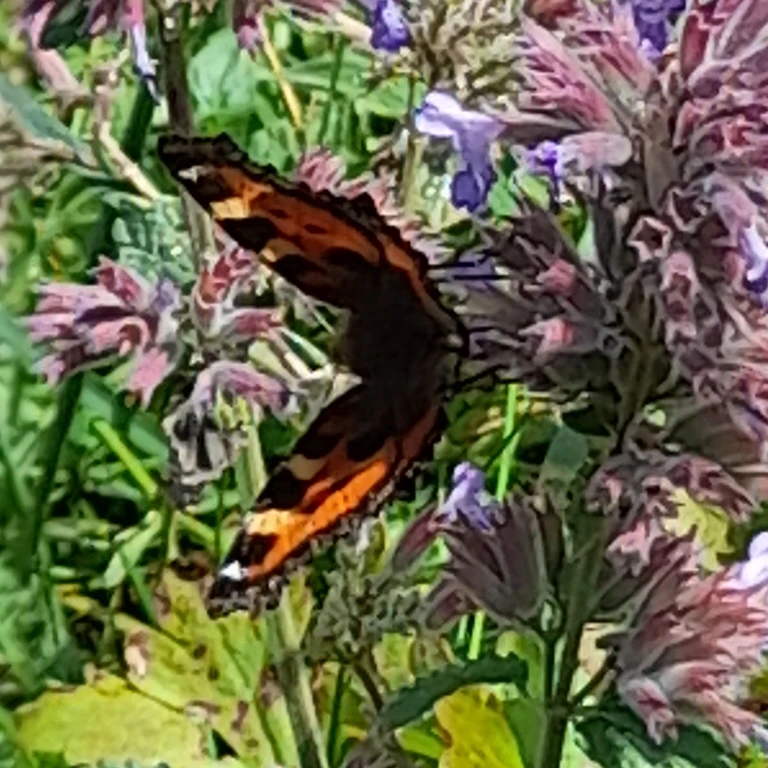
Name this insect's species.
Aglais urticae
